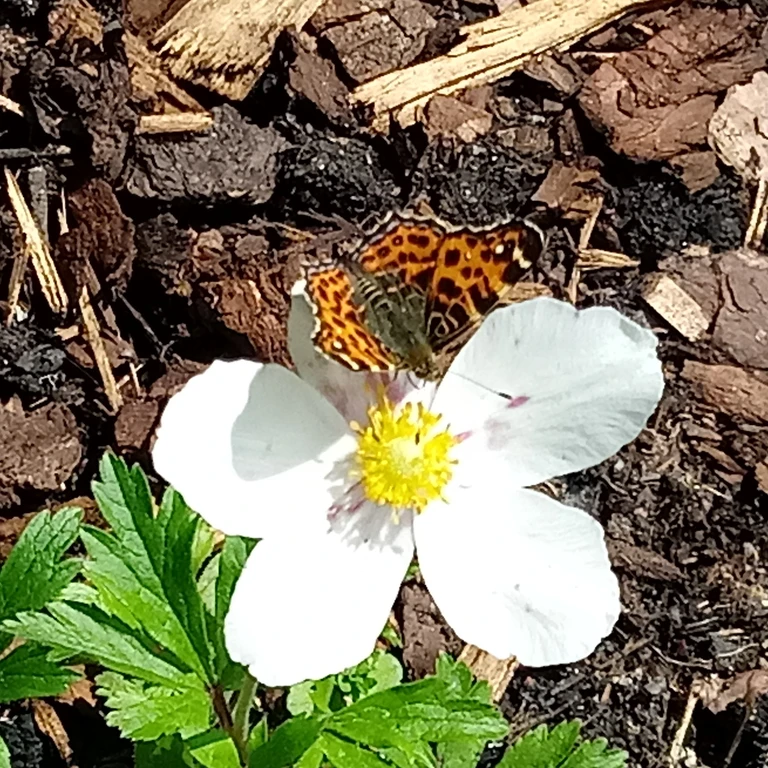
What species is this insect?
Araschnia levana
